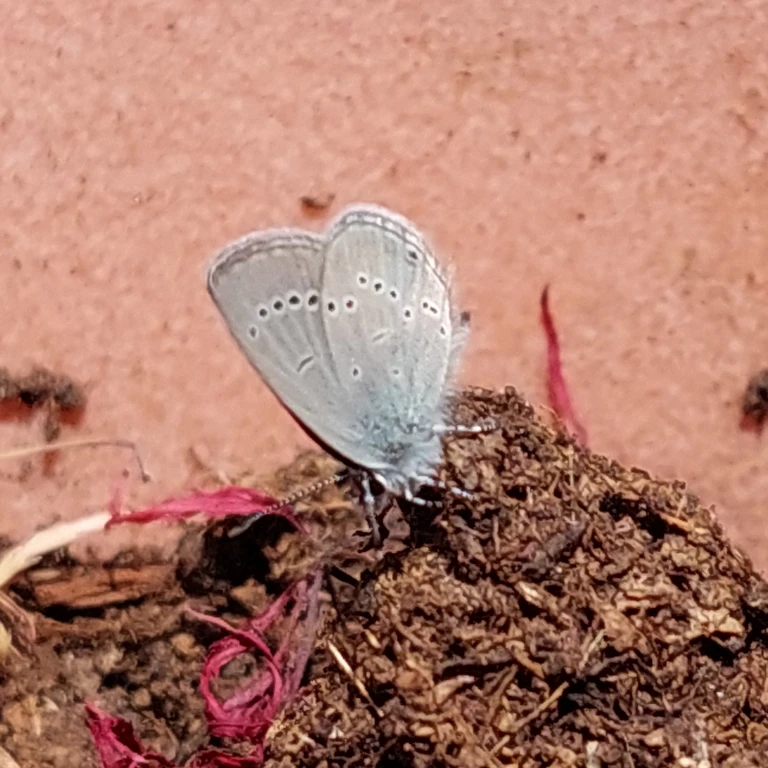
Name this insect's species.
Cupido minimus
